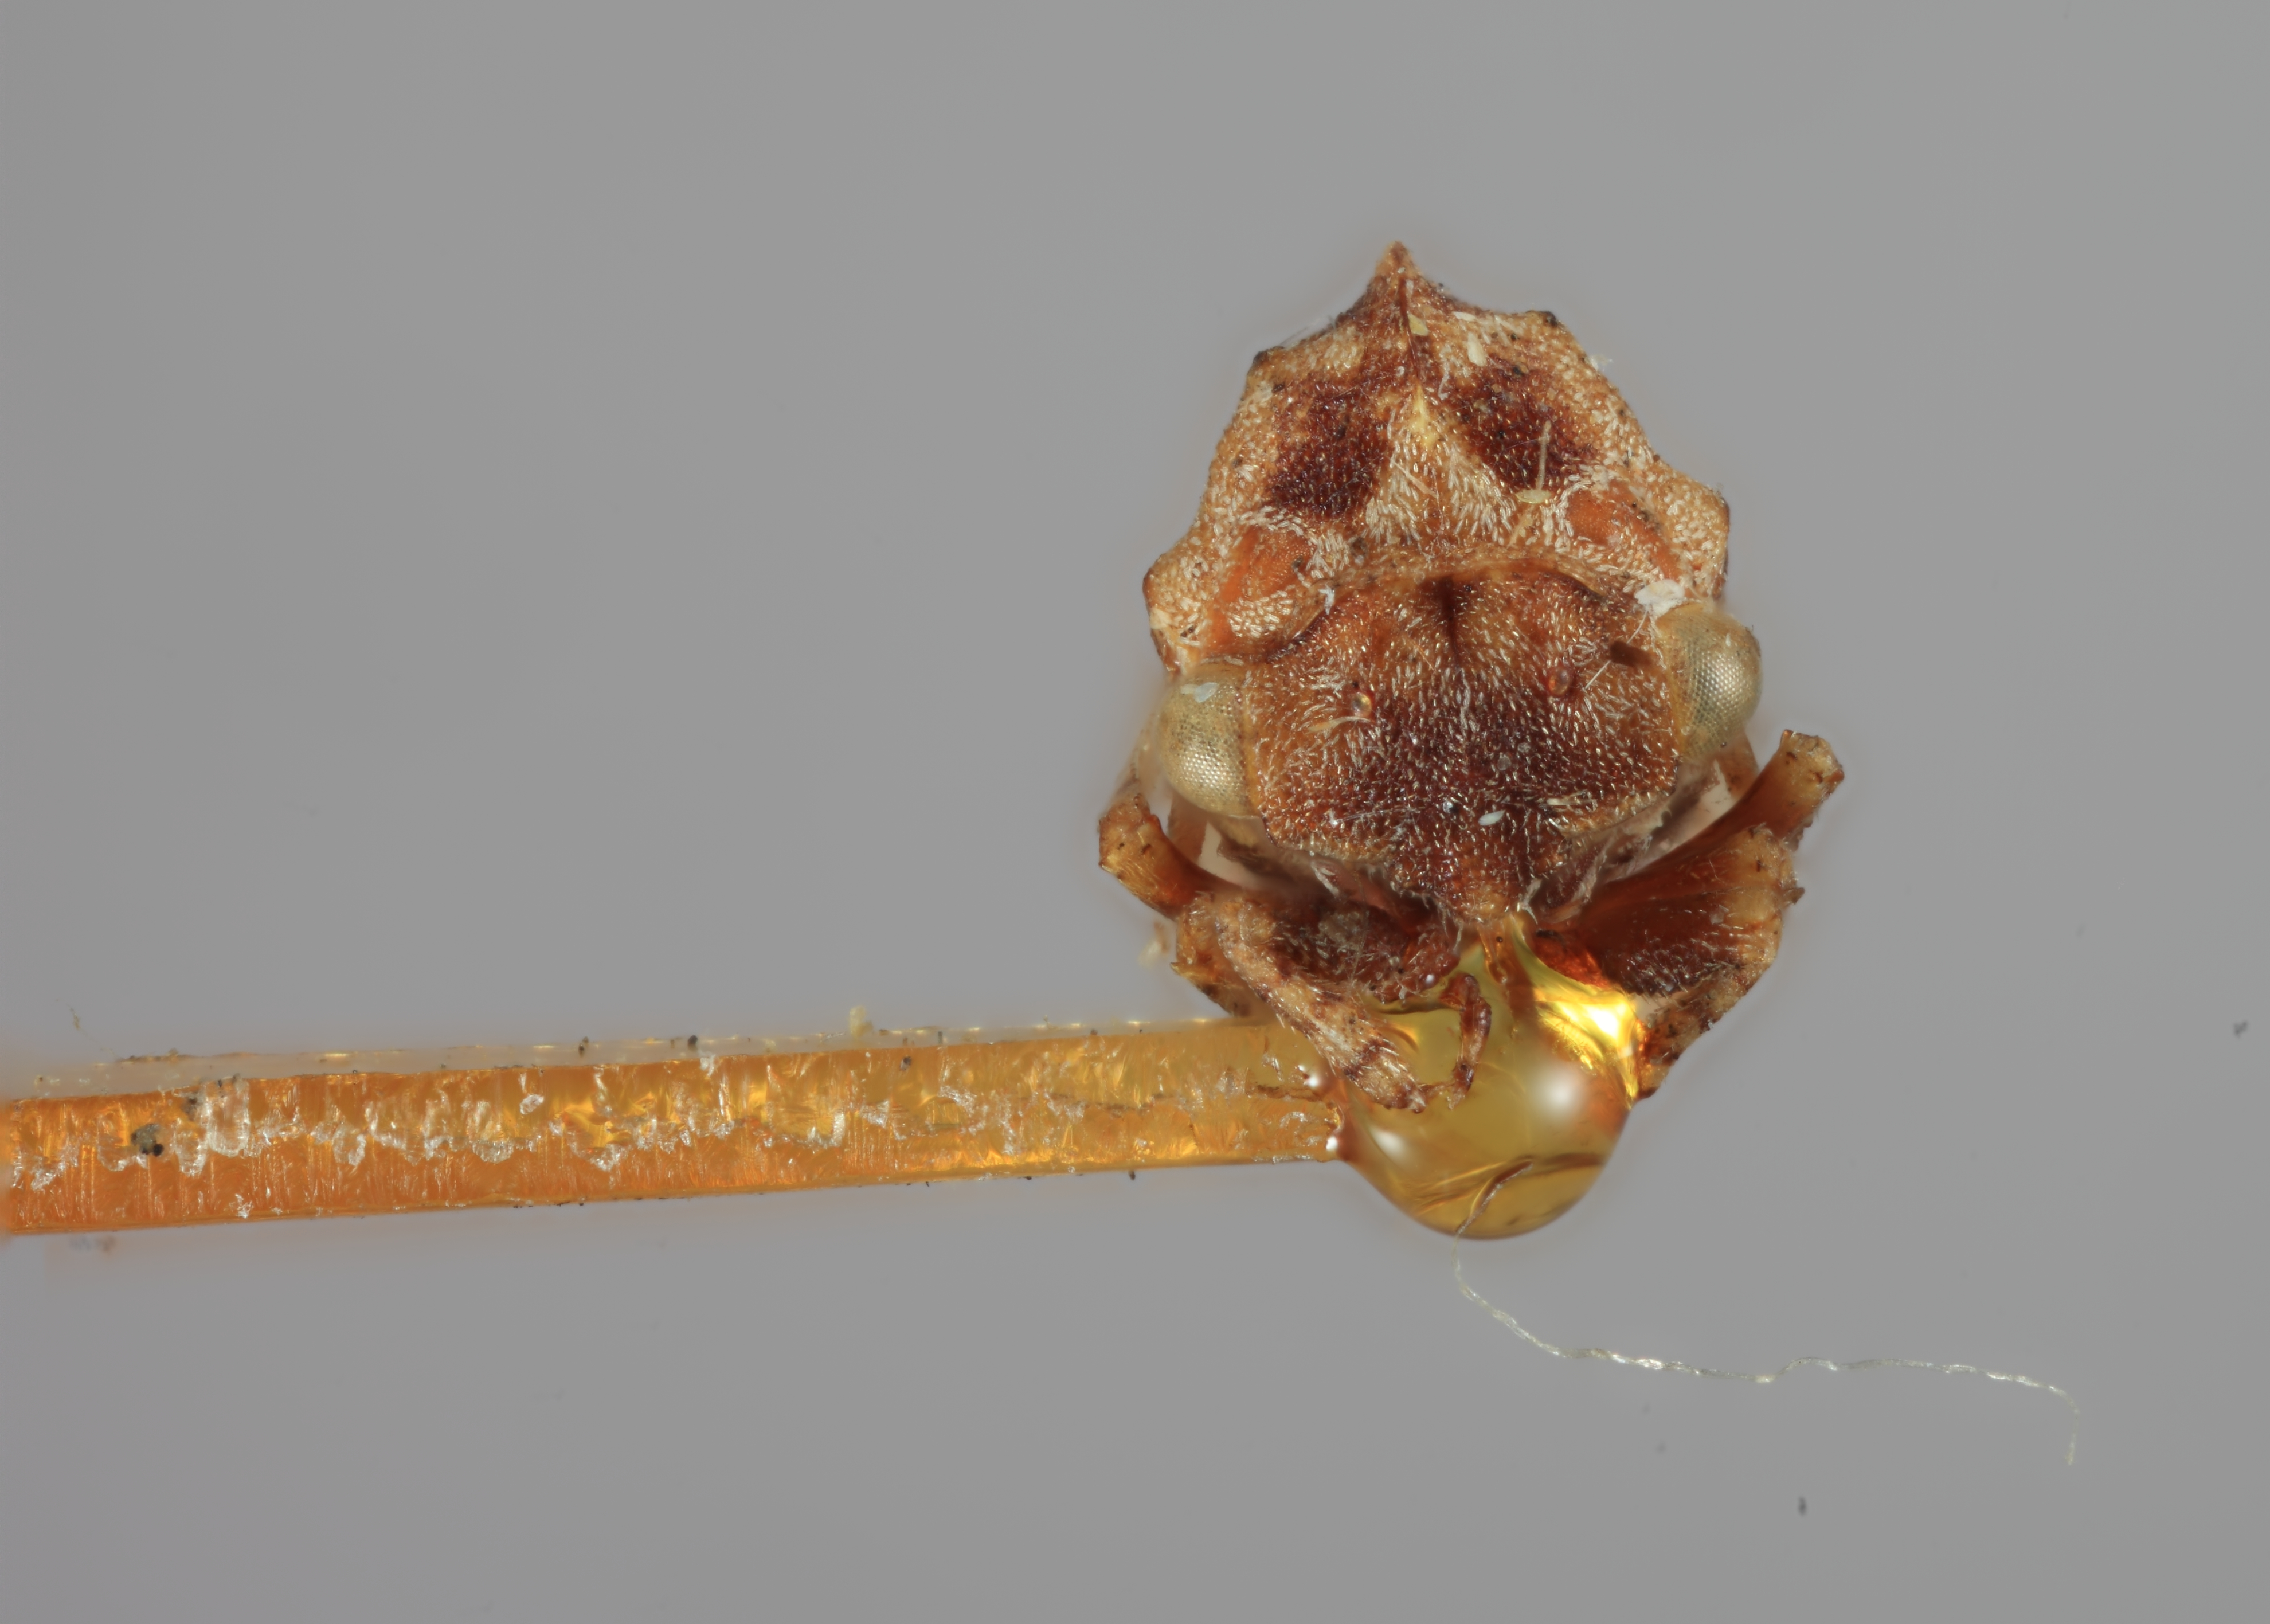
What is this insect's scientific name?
Tolania punctata
